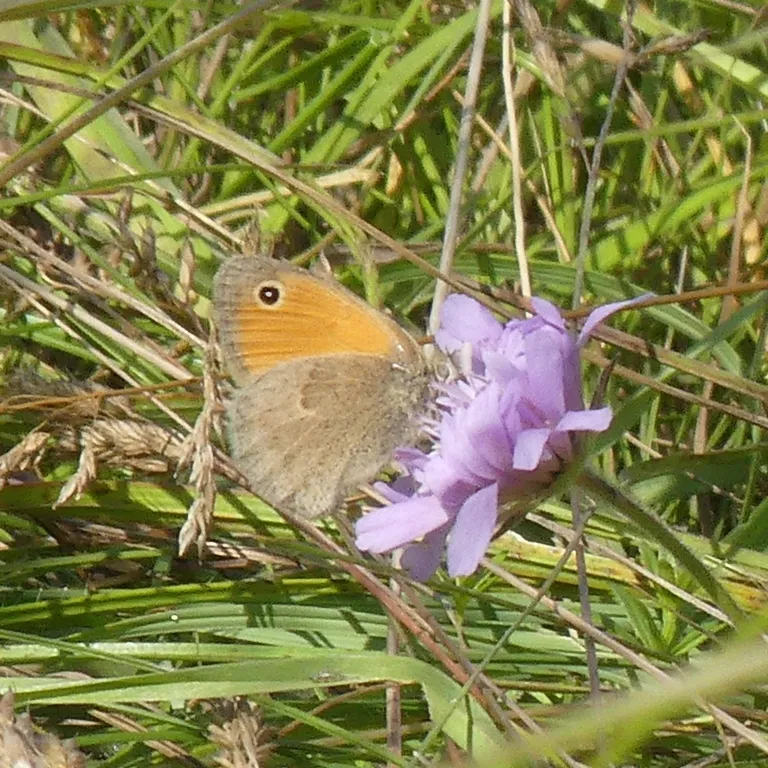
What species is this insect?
Coenonympha pamphilus
